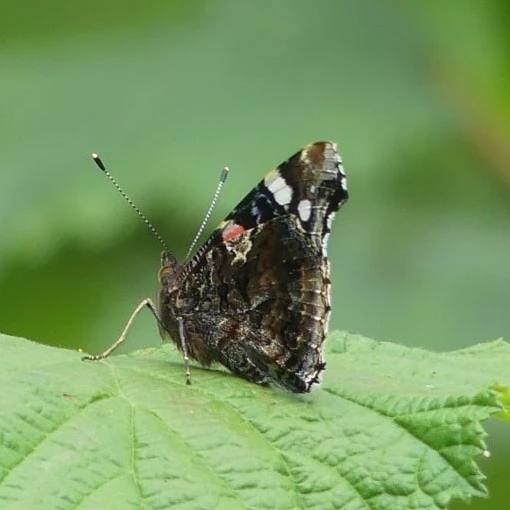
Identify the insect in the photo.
Vanessa atalanta
